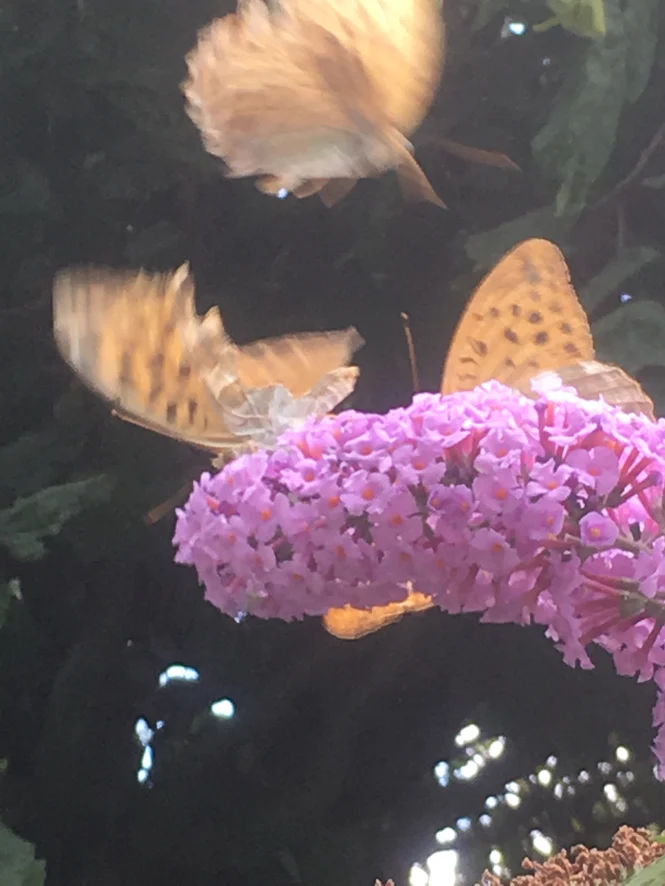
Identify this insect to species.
Argynnis paphia
